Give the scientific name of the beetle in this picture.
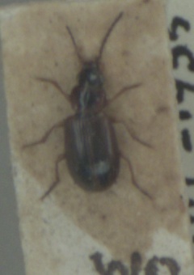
Dicheirotrichus placidus
